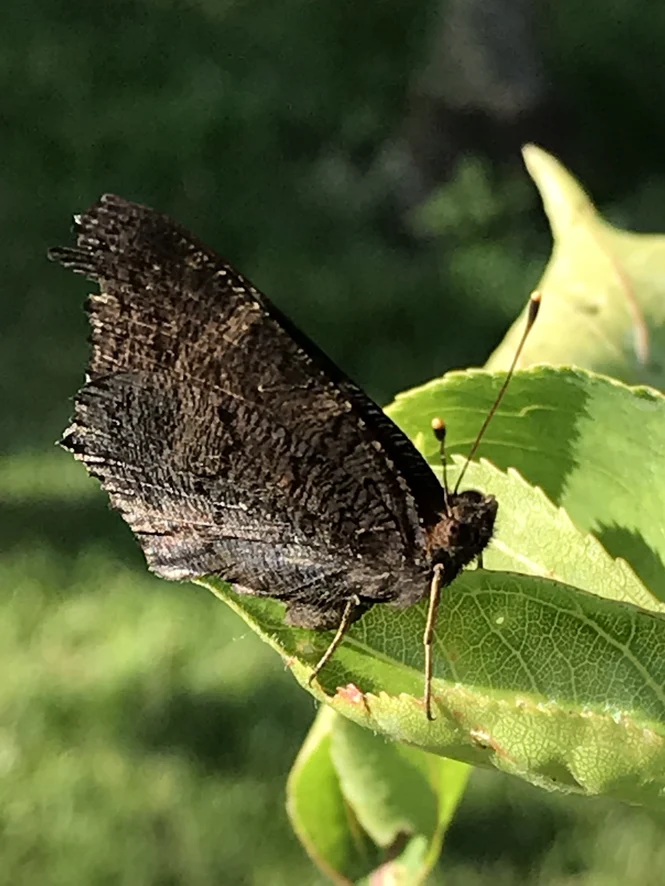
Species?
Aglais io
